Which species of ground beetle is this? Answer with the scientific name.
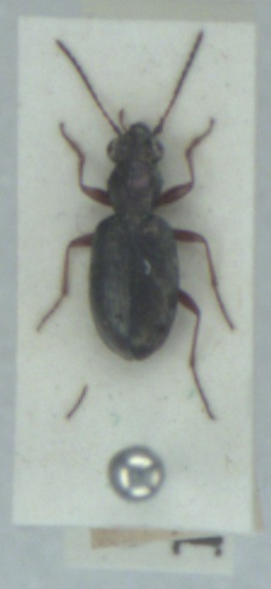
Asaphidion pallipes
